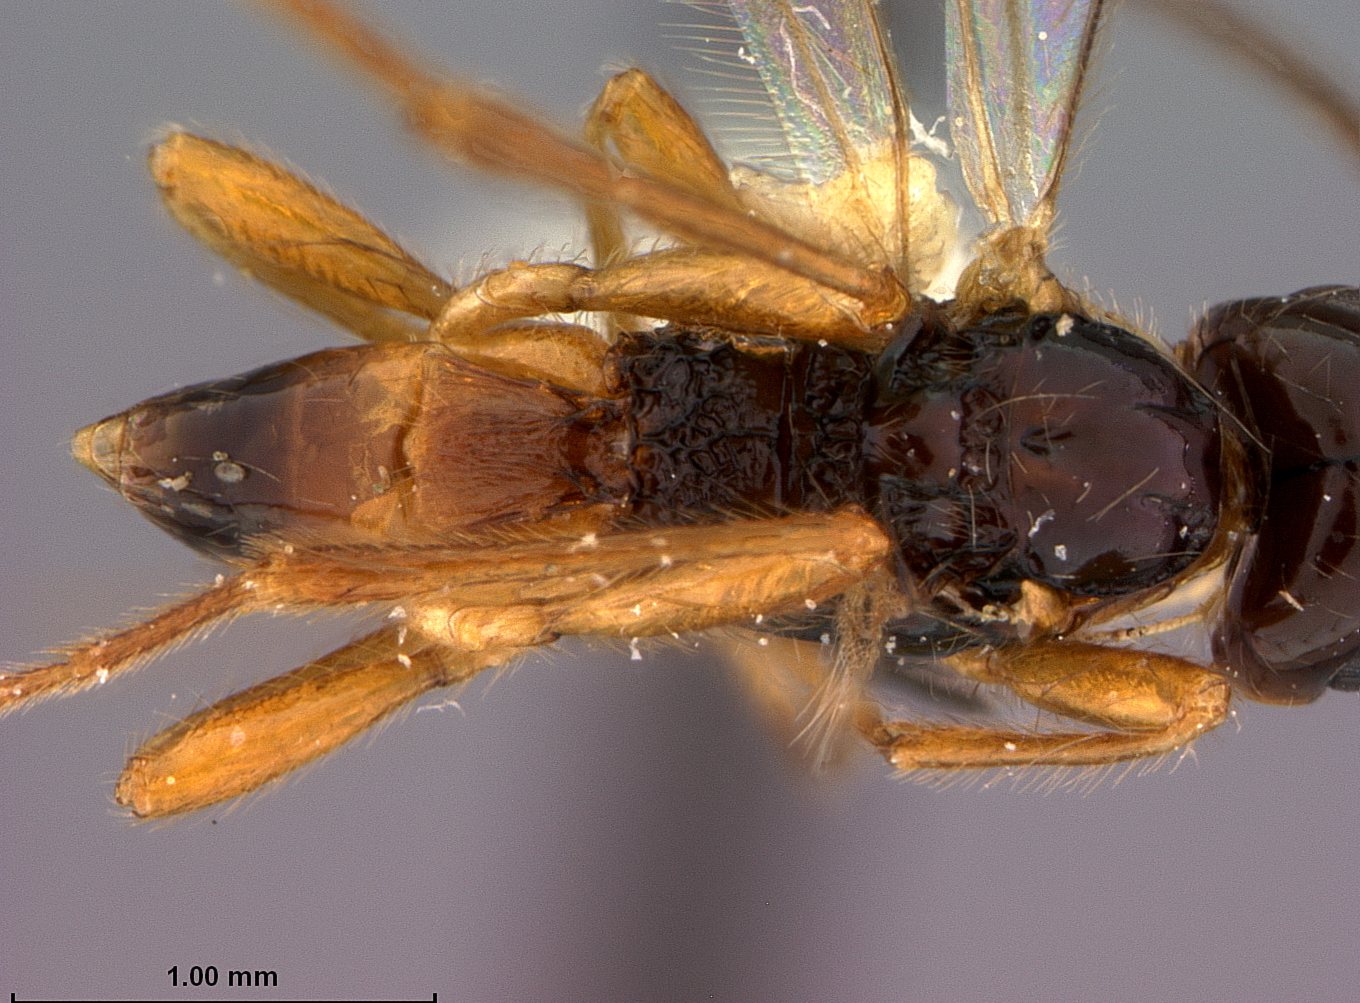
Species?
Phaenocarpa rossata
